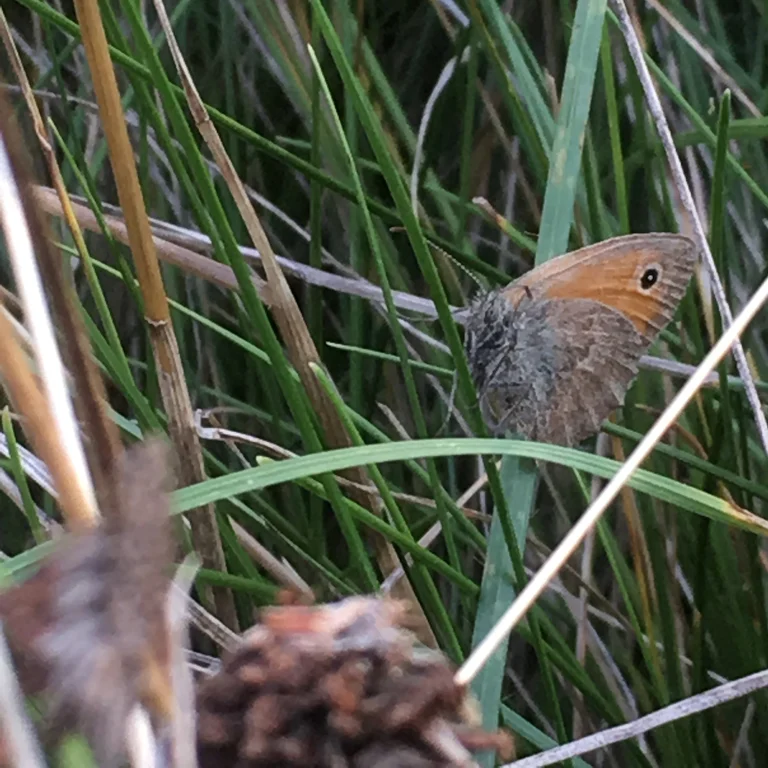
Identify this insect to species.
Coenonympha pamphilus
